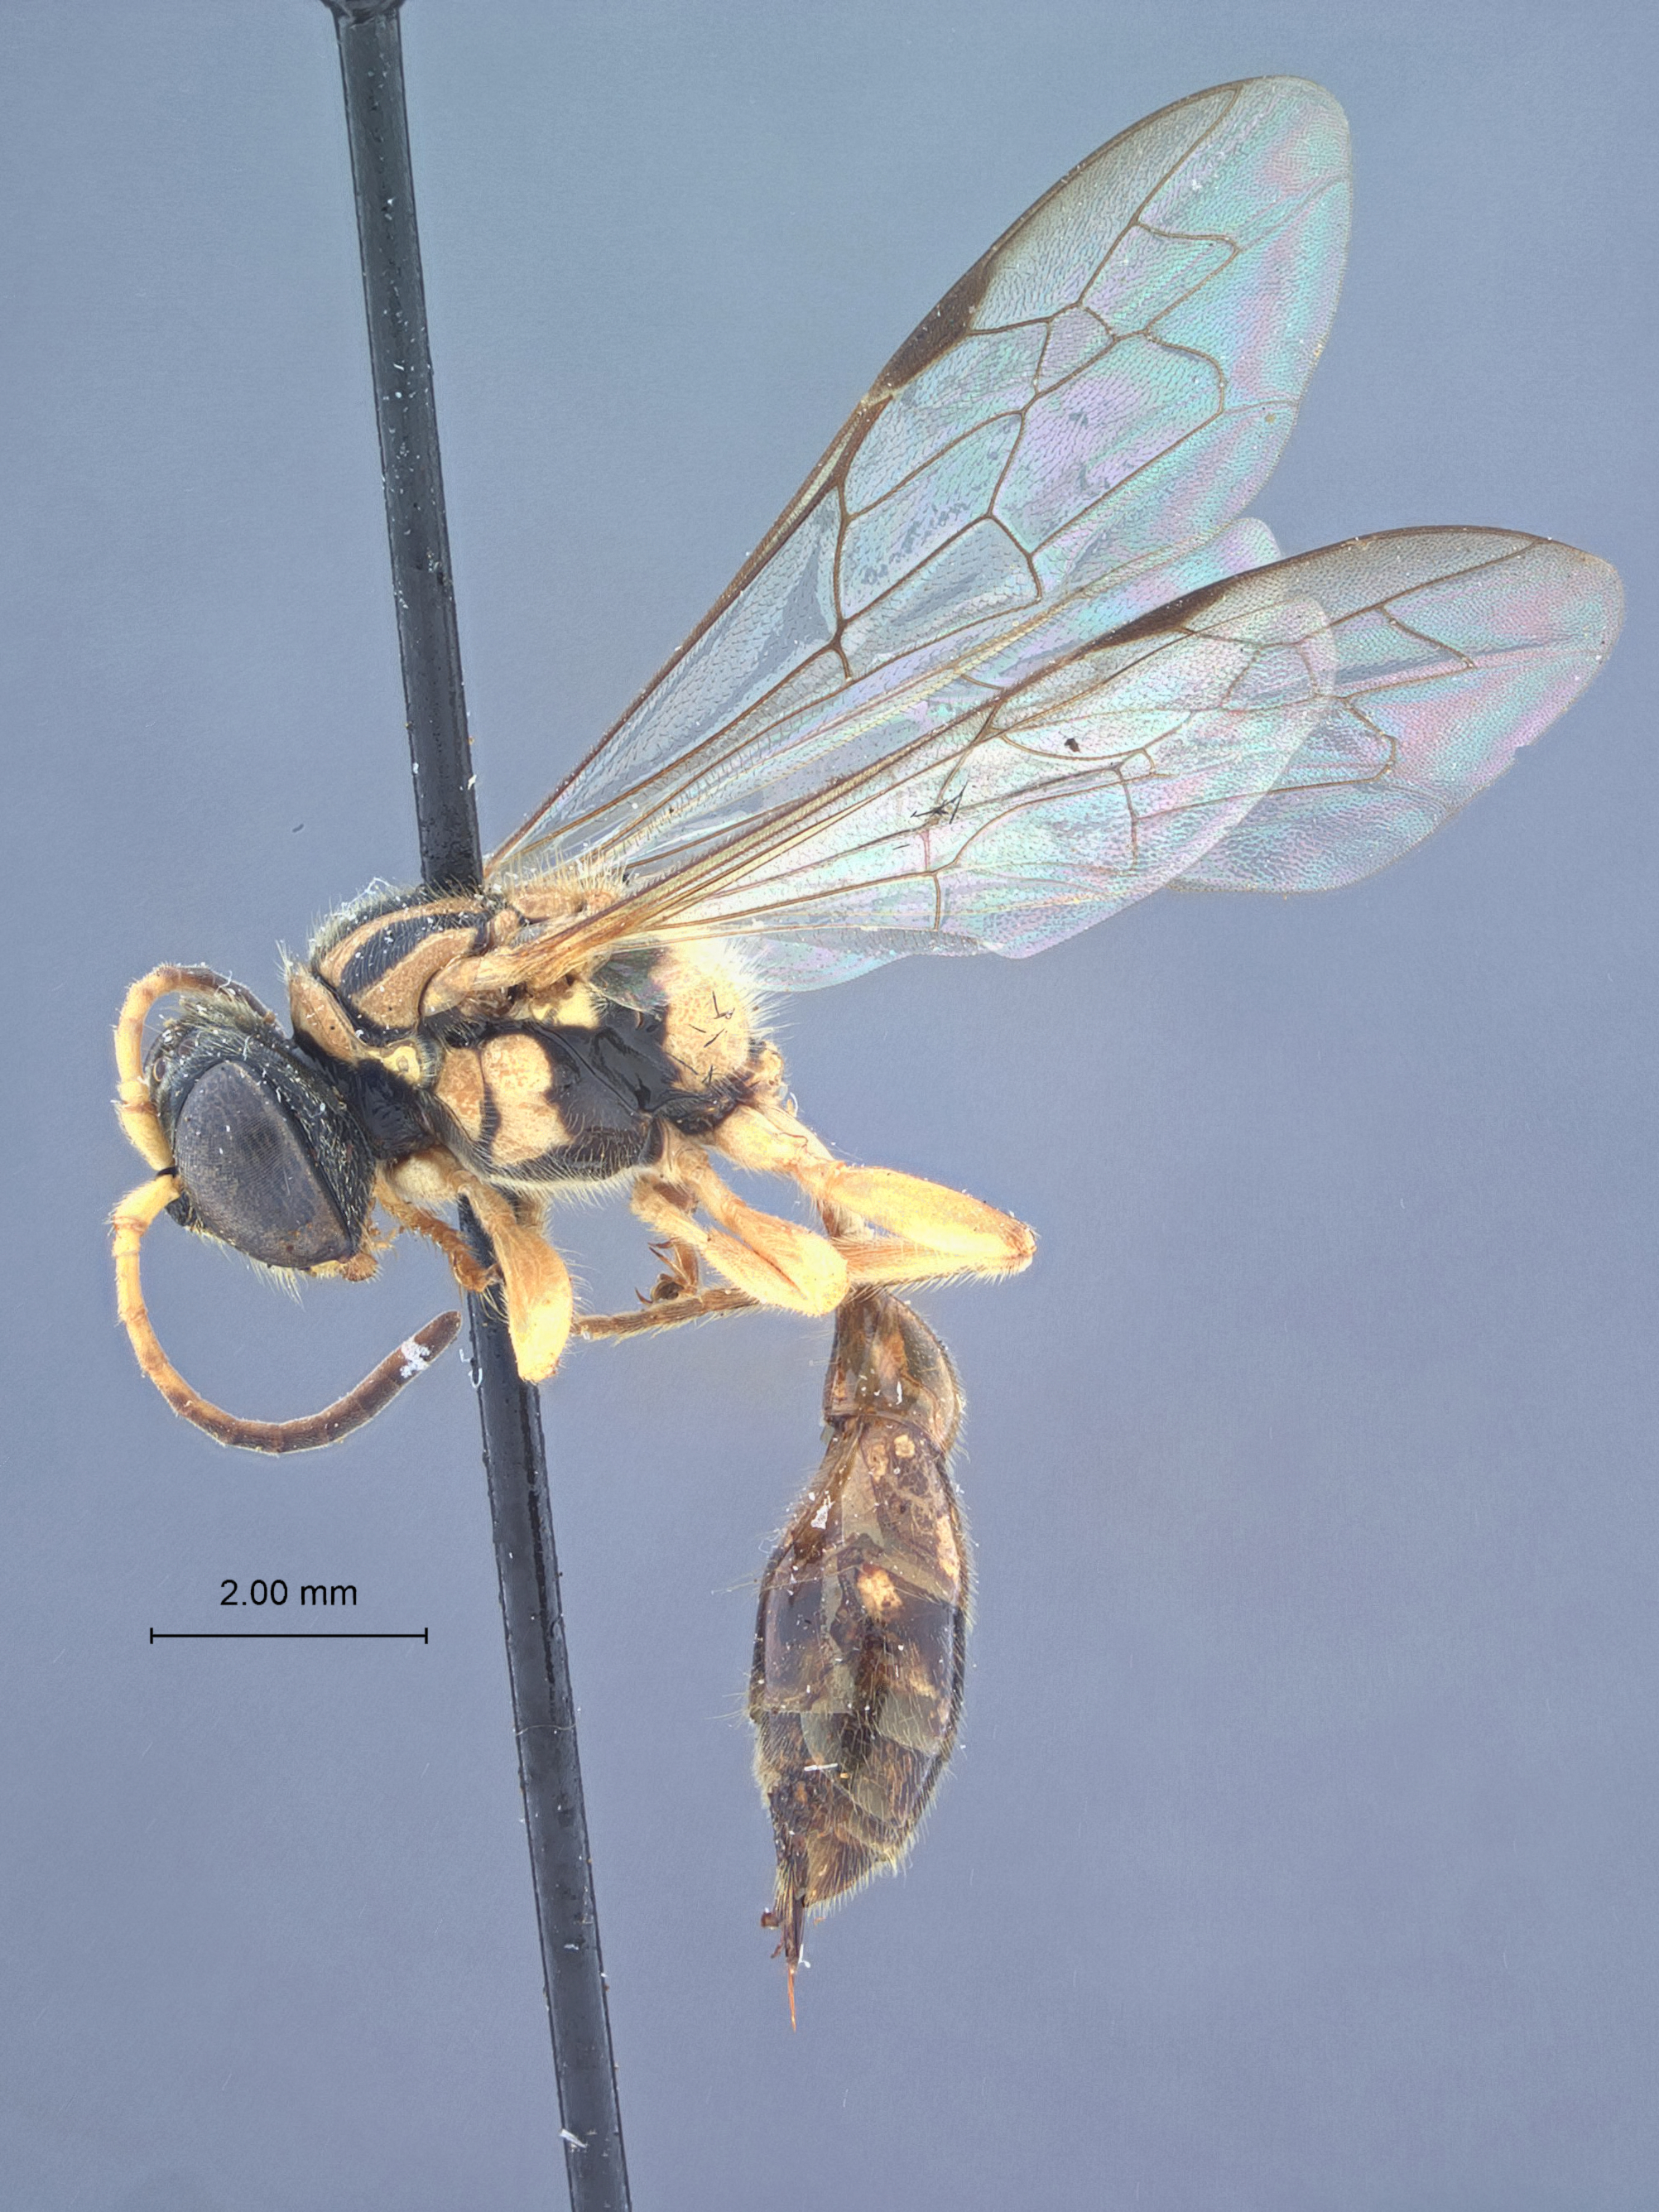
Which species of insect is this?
Psenulus nigrolineatus
